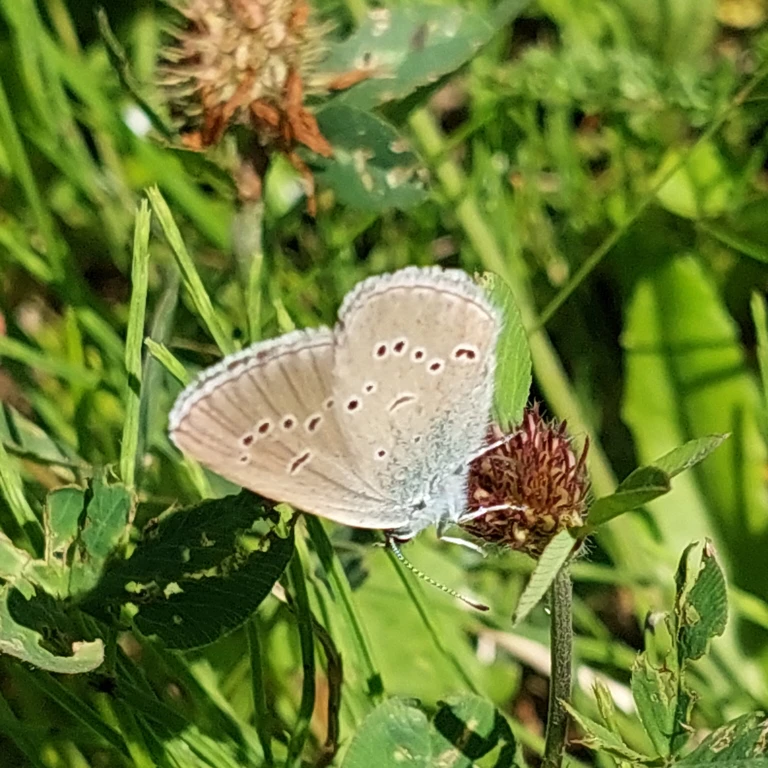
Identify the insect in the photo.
Cyaniris semiargus
